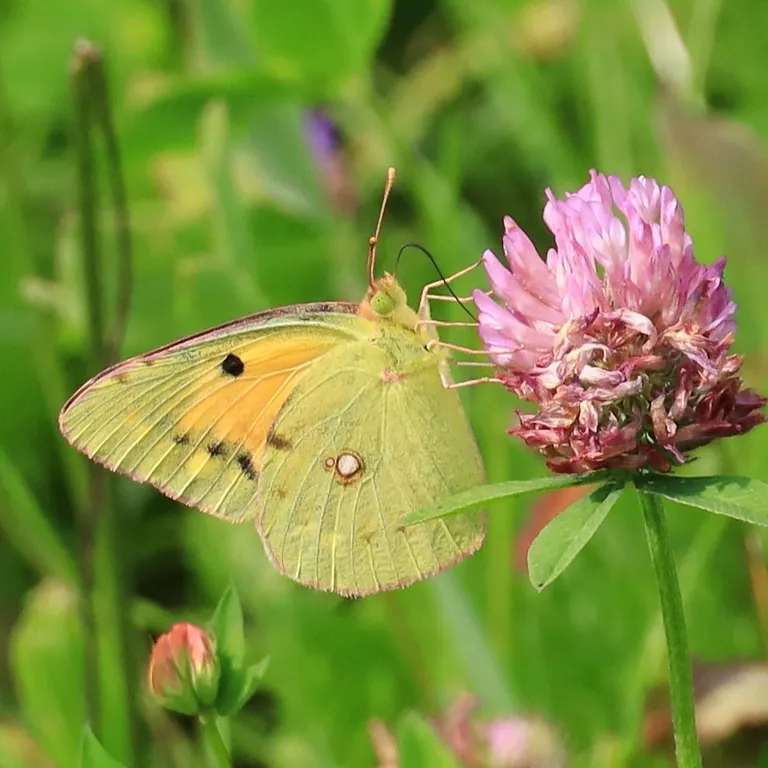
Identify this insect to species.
Colias croceus
